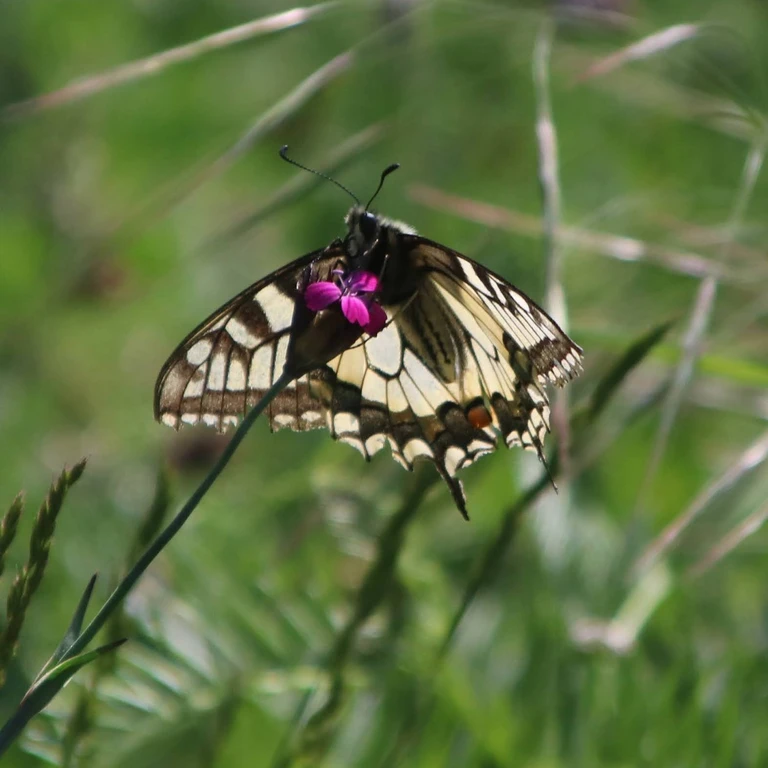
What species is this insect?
Papilio machaon
